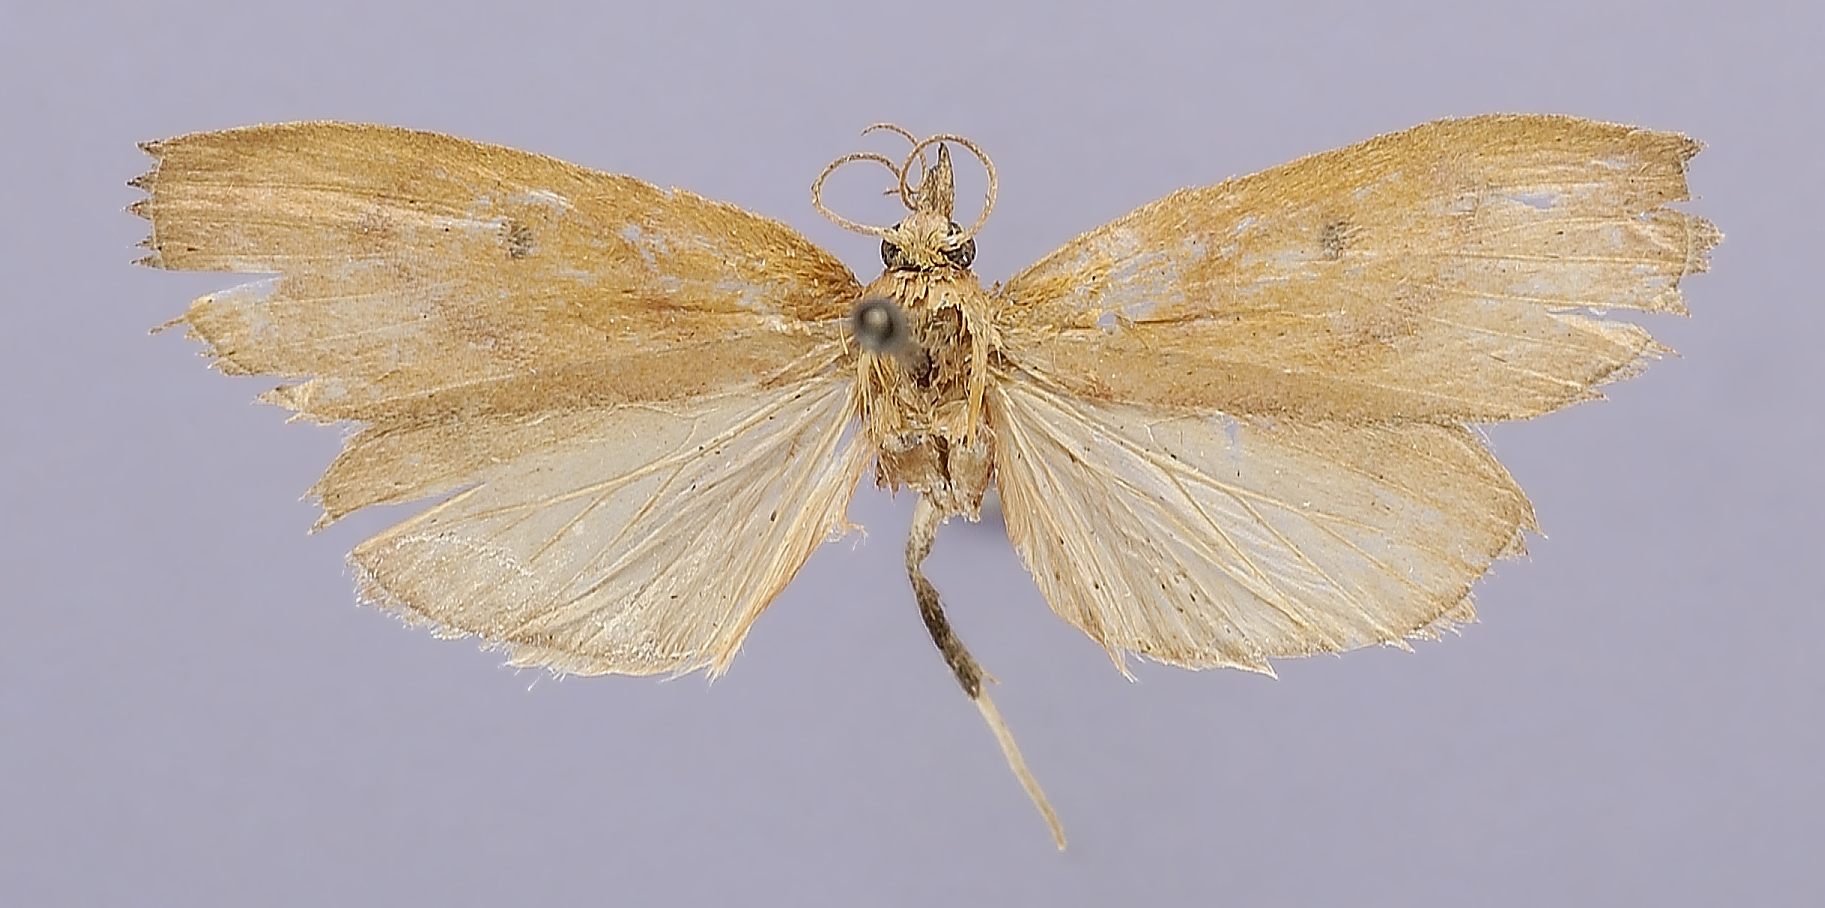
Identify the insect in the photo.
Passelgis xanthothricalis
